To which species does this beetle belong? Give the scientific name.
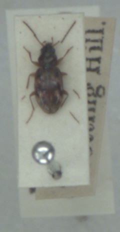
Bembidion fumigatum
